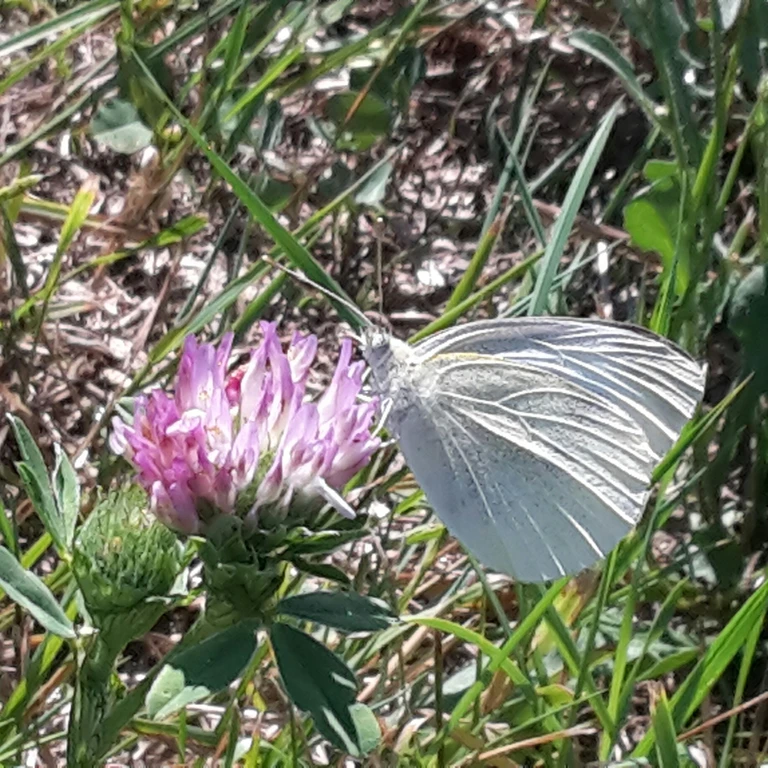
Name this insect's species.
Pieris rapae
